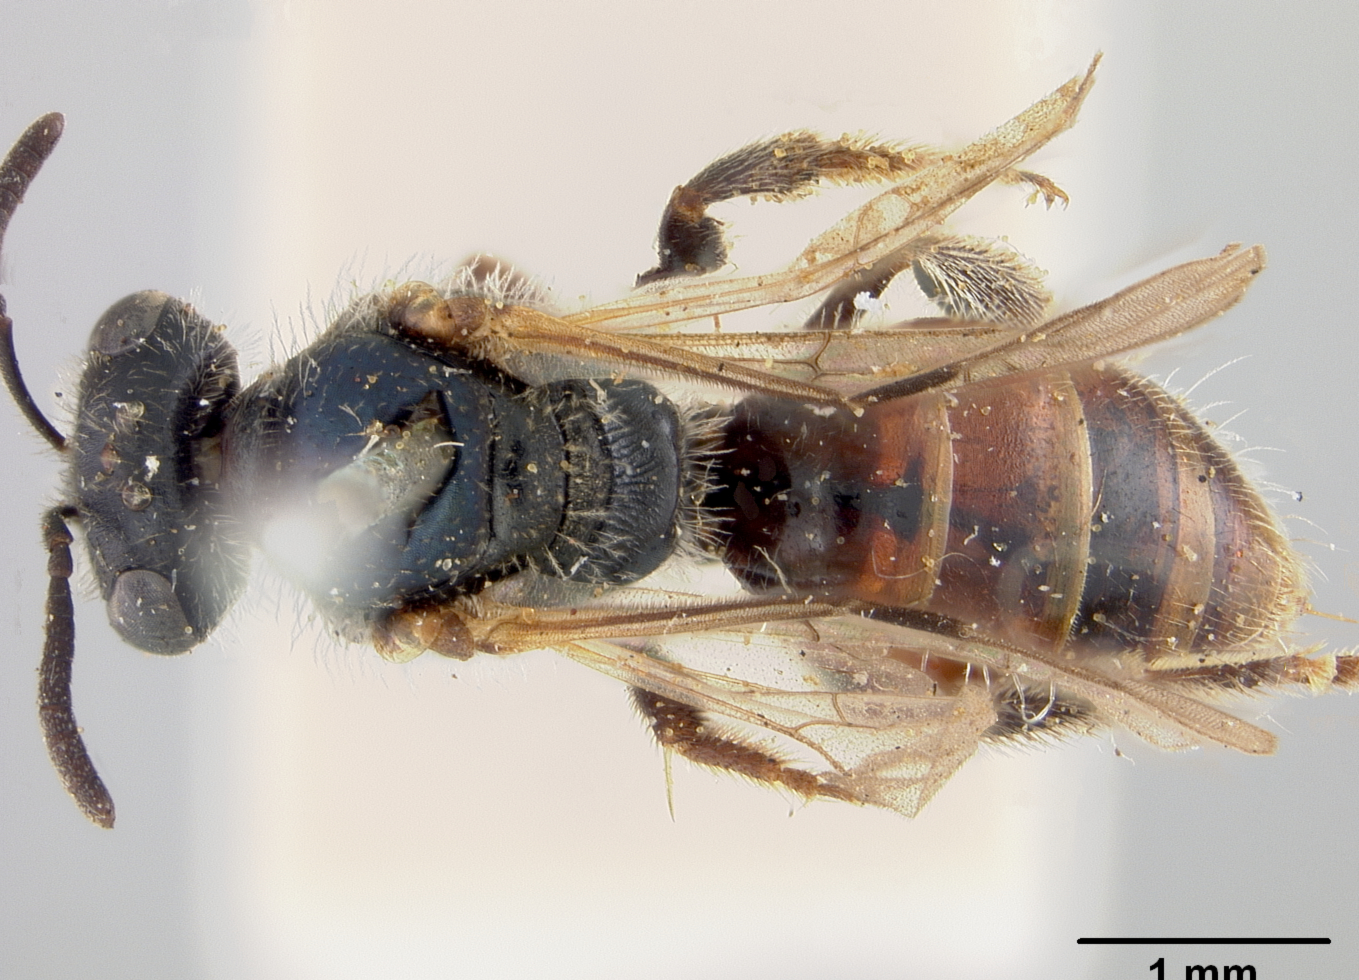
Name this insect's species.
Halictus oxoniellus
